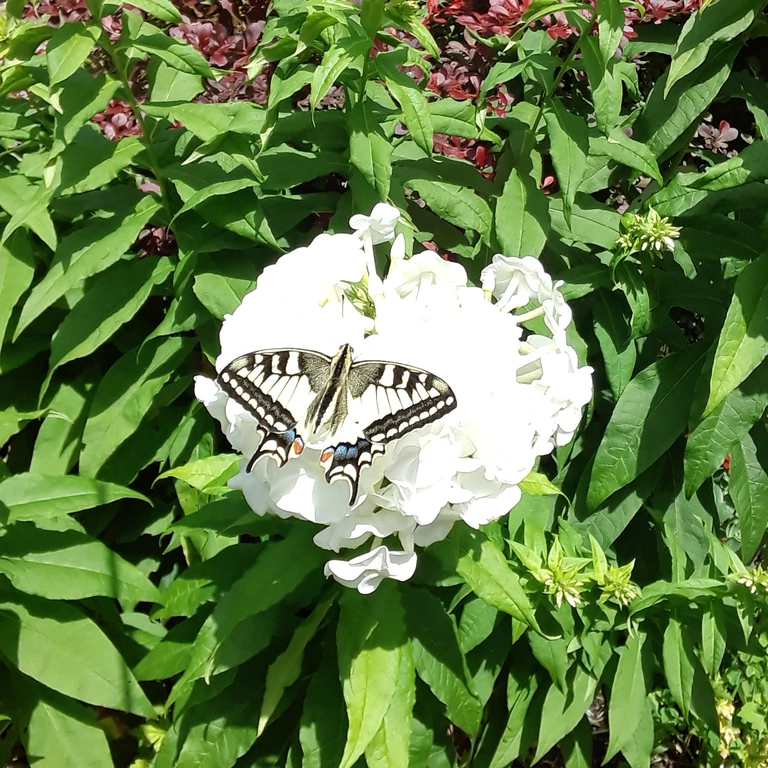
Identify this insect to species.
Papilio machaon
